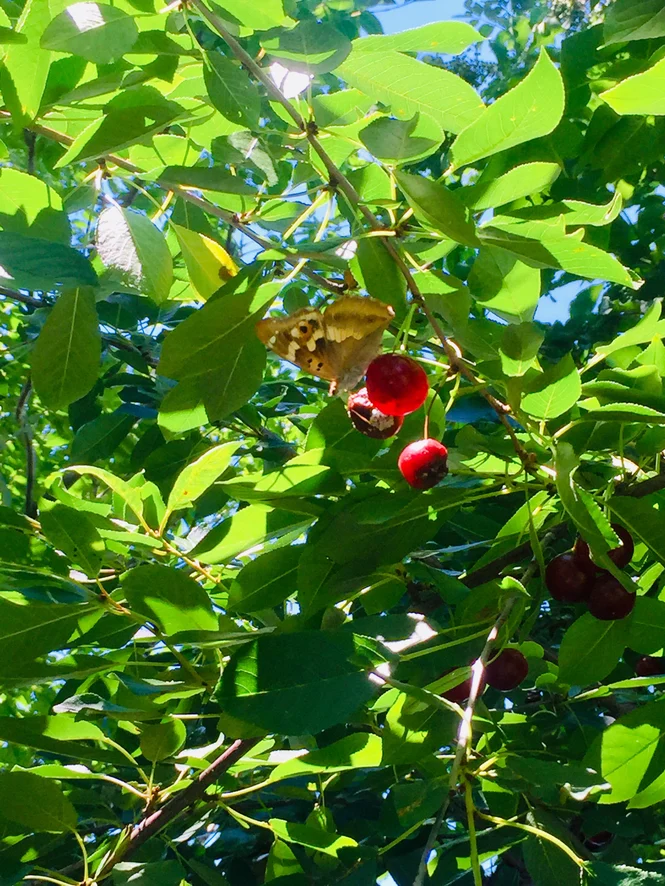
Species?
Apatura ilia
